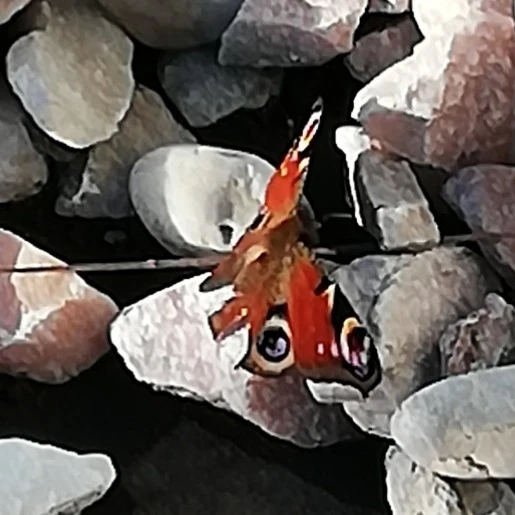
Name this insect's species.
Aglais io
